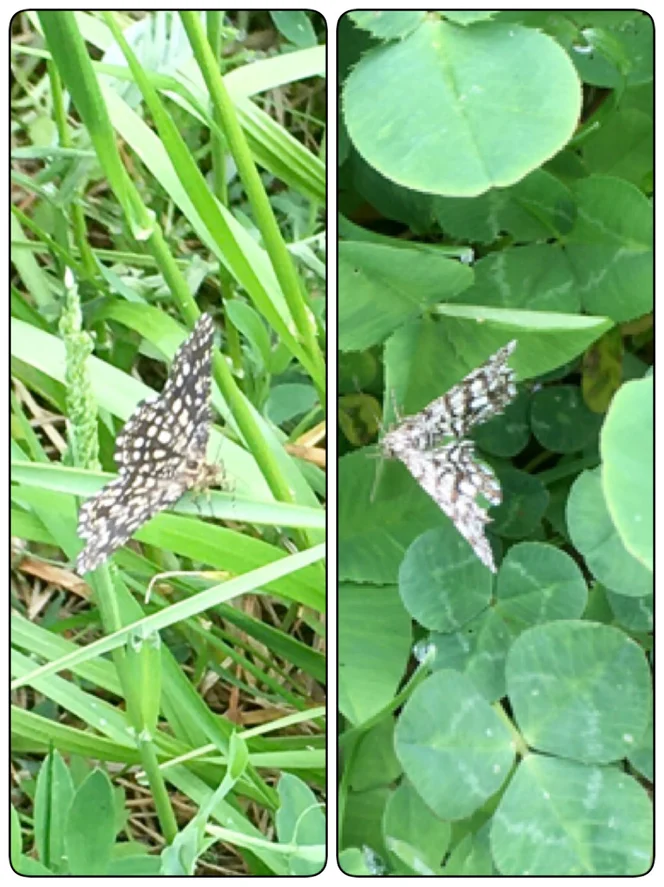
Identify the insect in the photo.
Chiasmia clathrata
